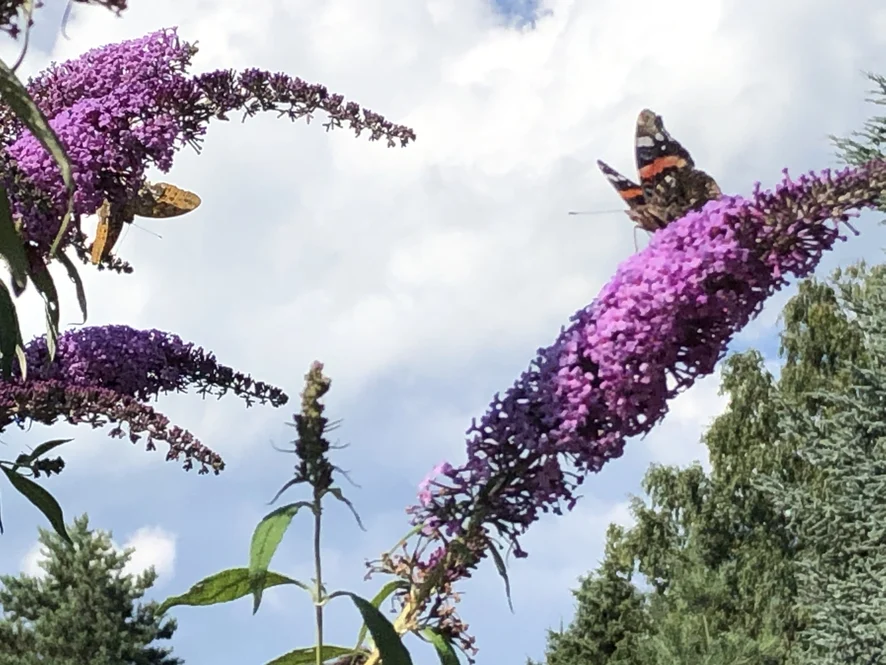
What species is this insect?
Vanessa atalanta
